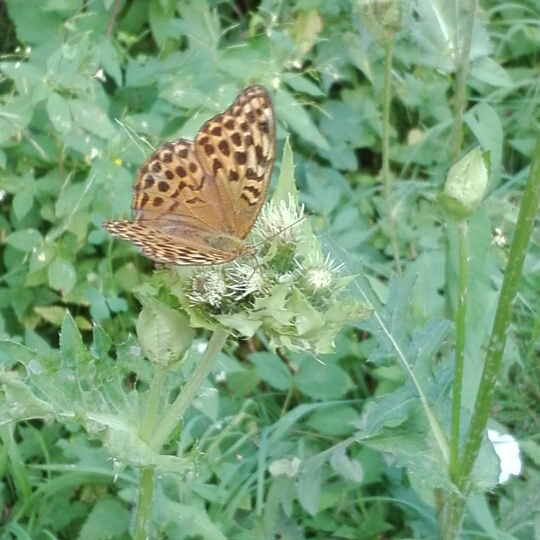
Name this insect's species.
Argynnis paphia
